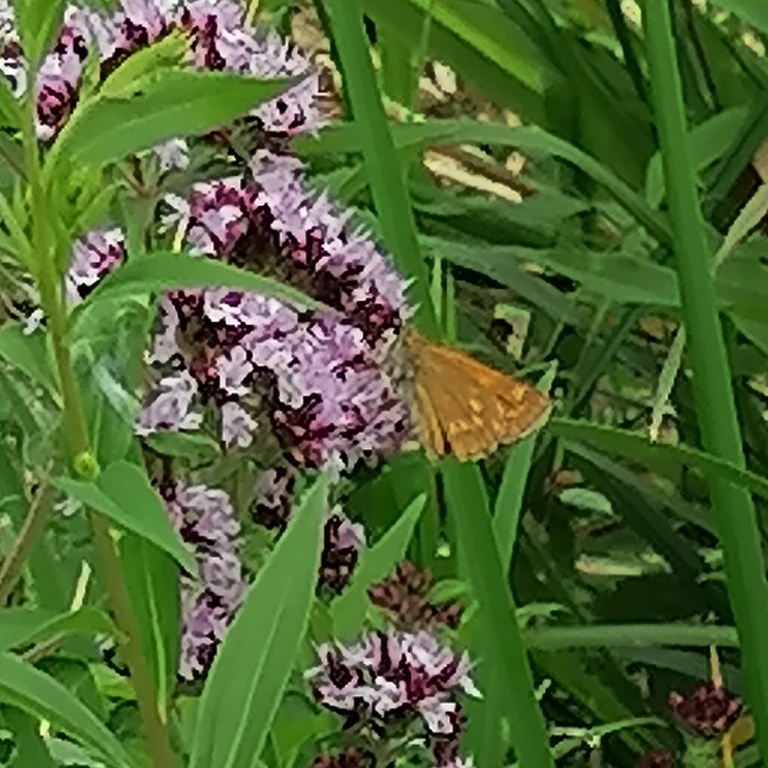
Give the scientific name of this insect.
Ochlodes sylvanus (also Ochlodes venata)
